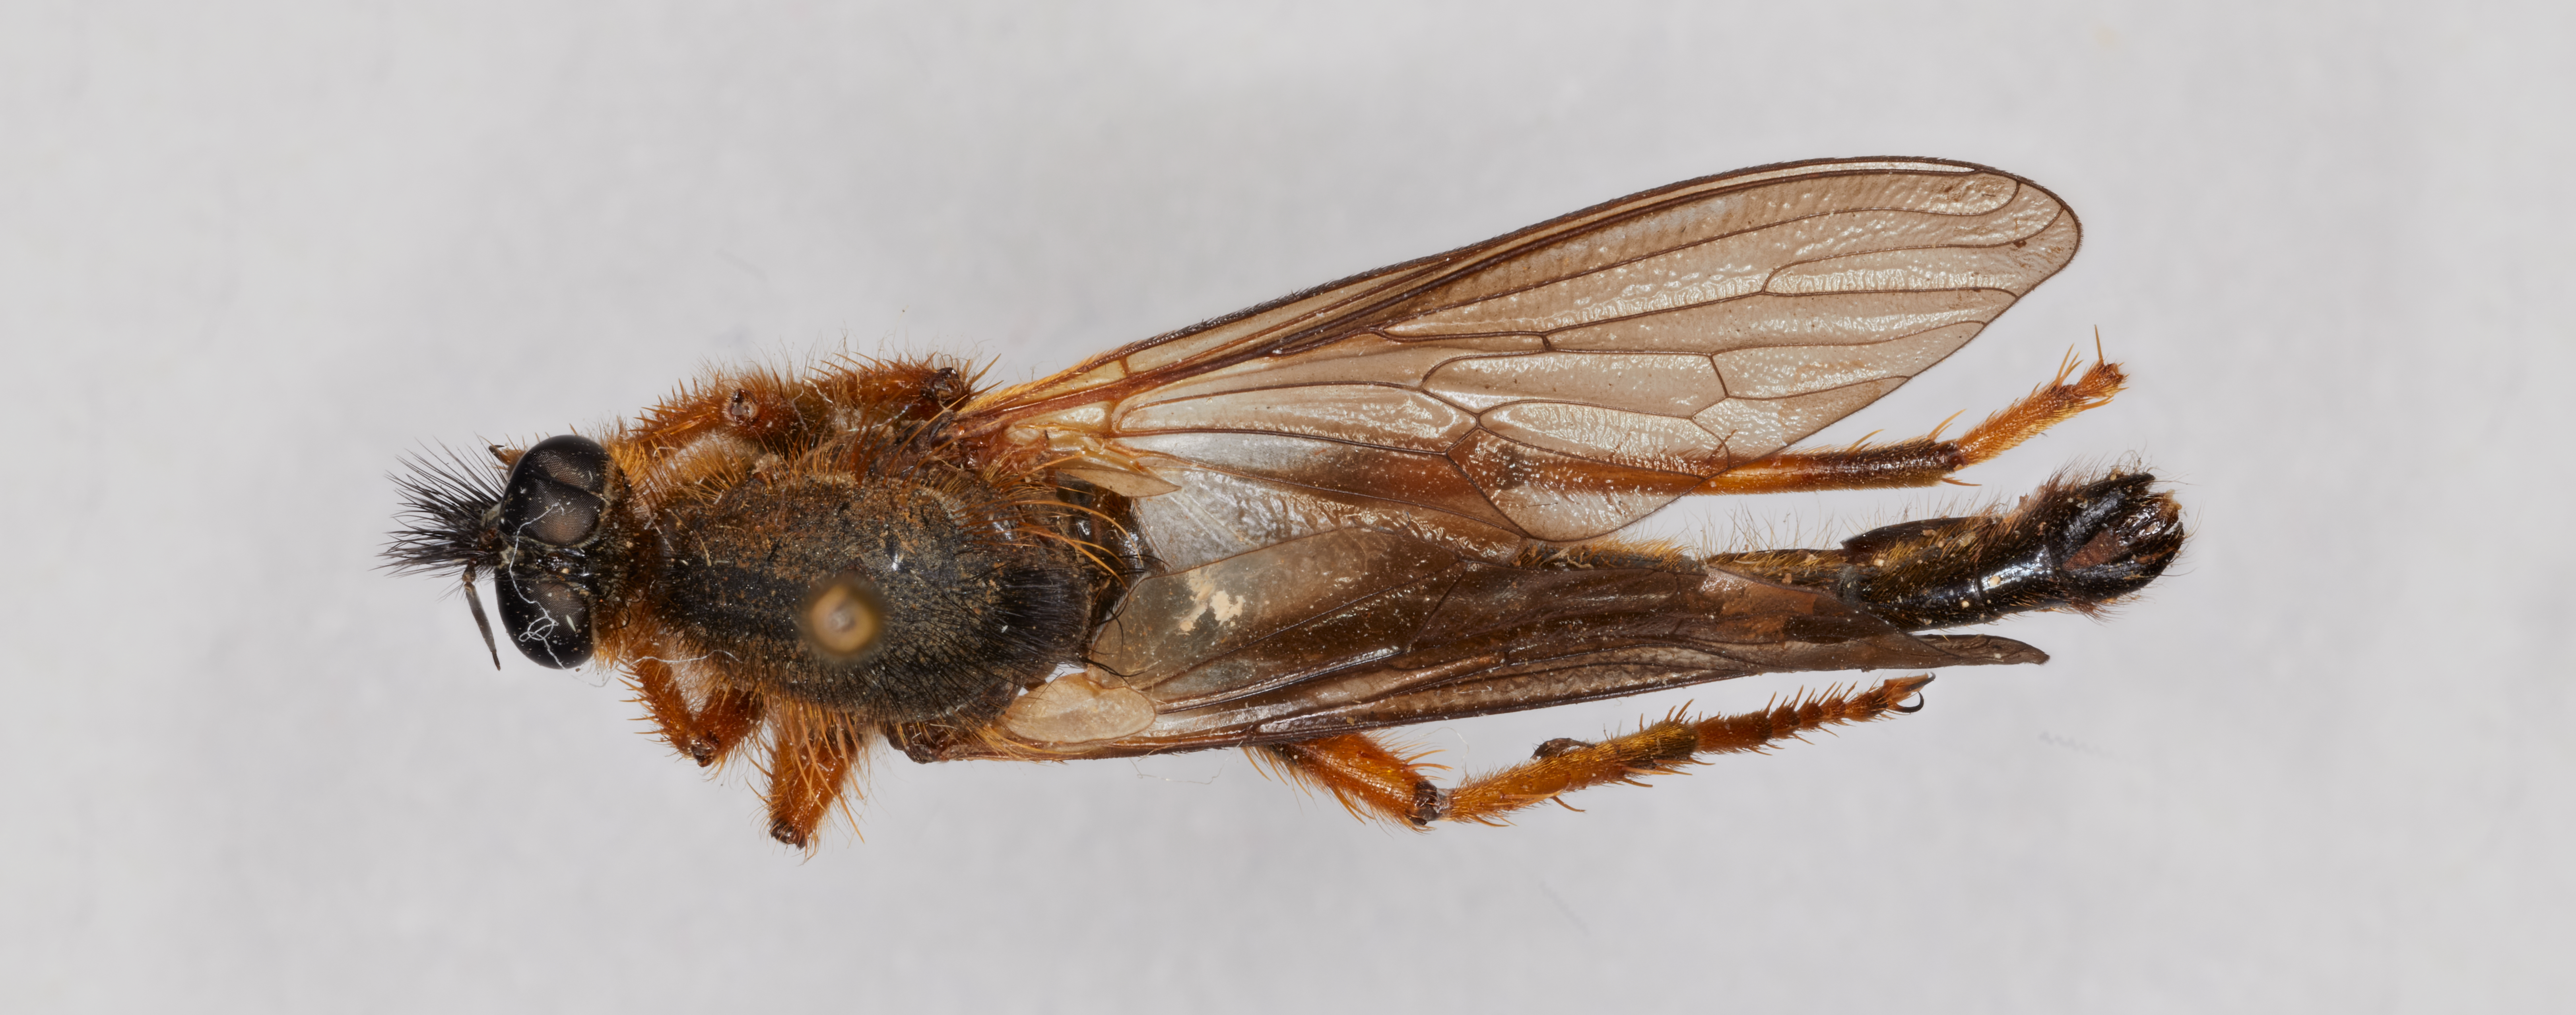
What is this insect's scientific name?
Stenopogon bromleyi
